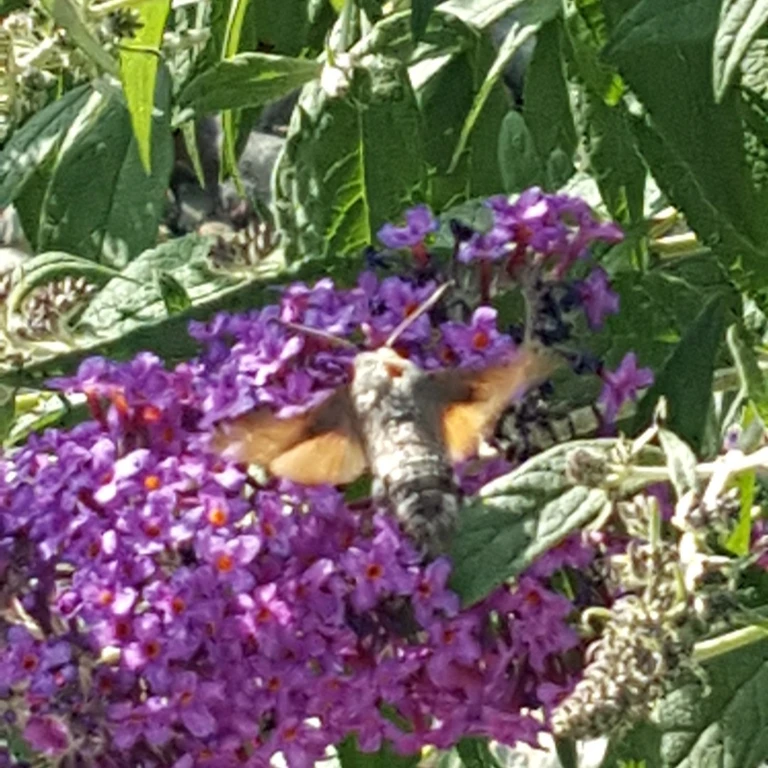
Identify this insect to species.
Macroglossum stellatarum
